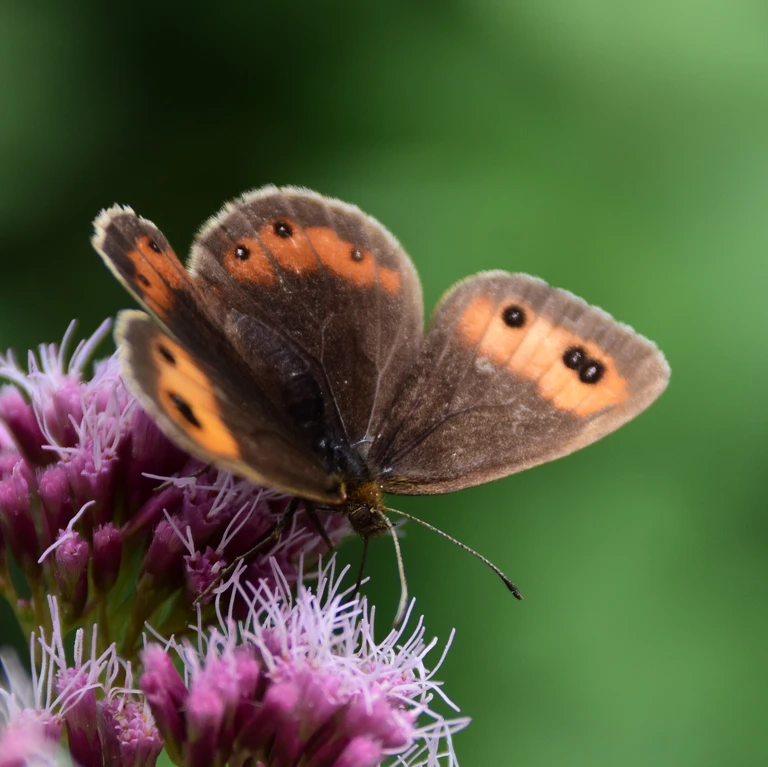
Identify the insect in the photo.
Erebia aethiops
